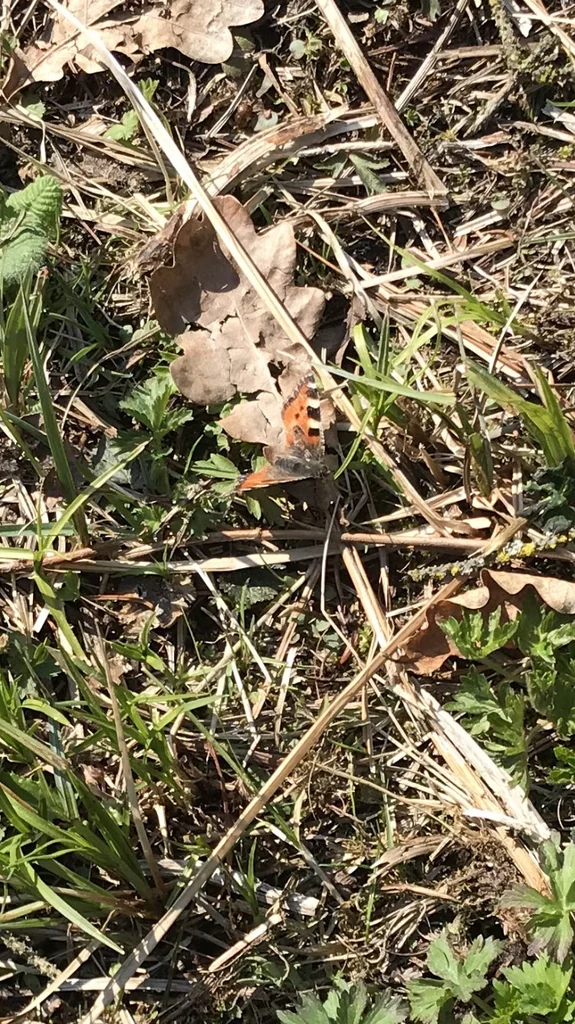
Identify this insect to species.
Aglais urticae
